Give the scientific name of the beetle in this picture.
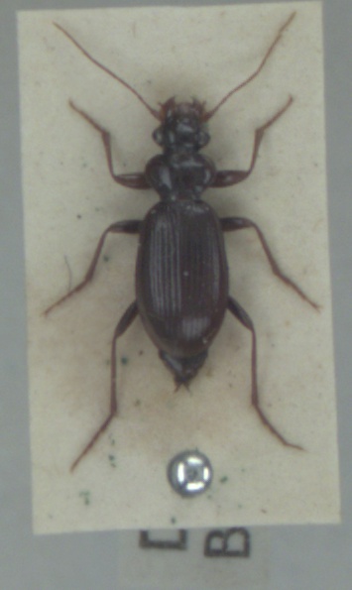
Leistus ferrugineus
